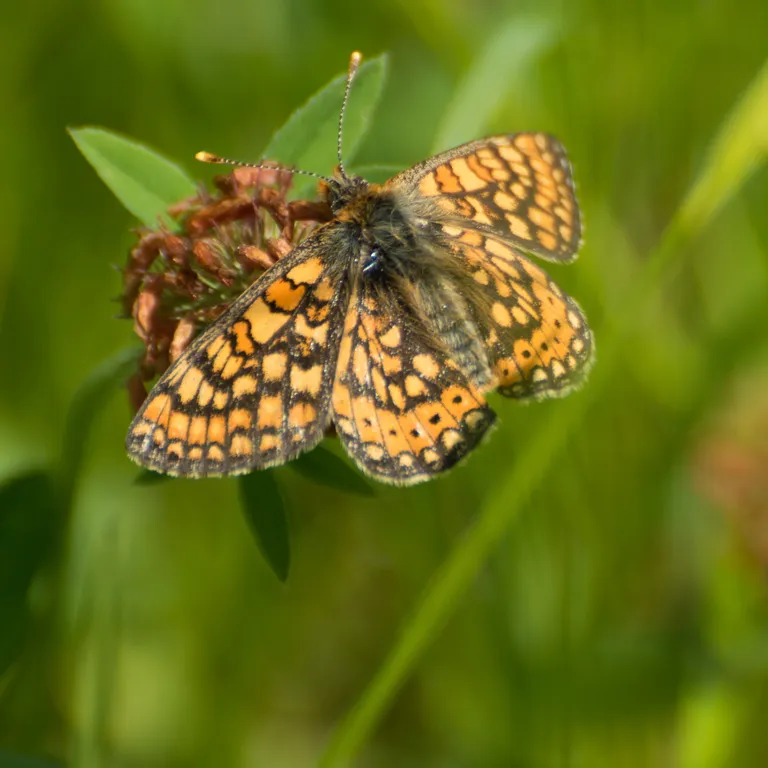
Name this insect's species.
Euphydryas aurinia
